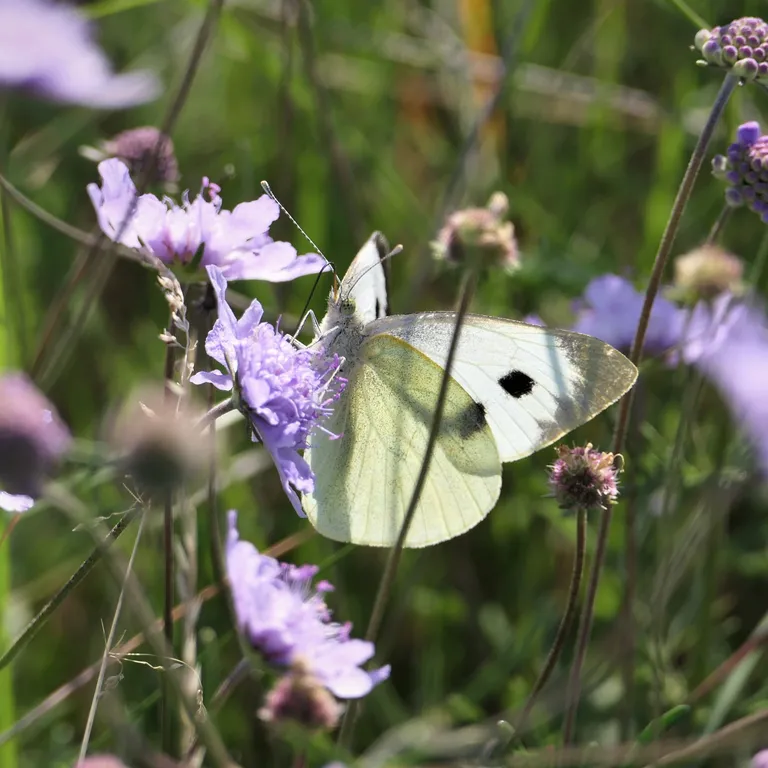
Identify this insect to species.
Pieris brassicae
